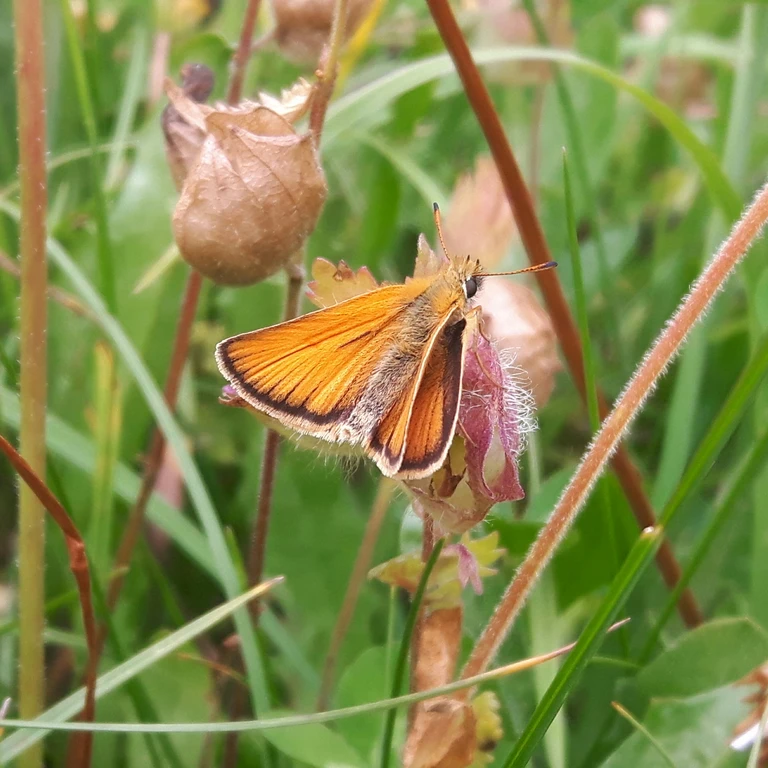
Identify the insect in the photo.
Thymelicus lineola
